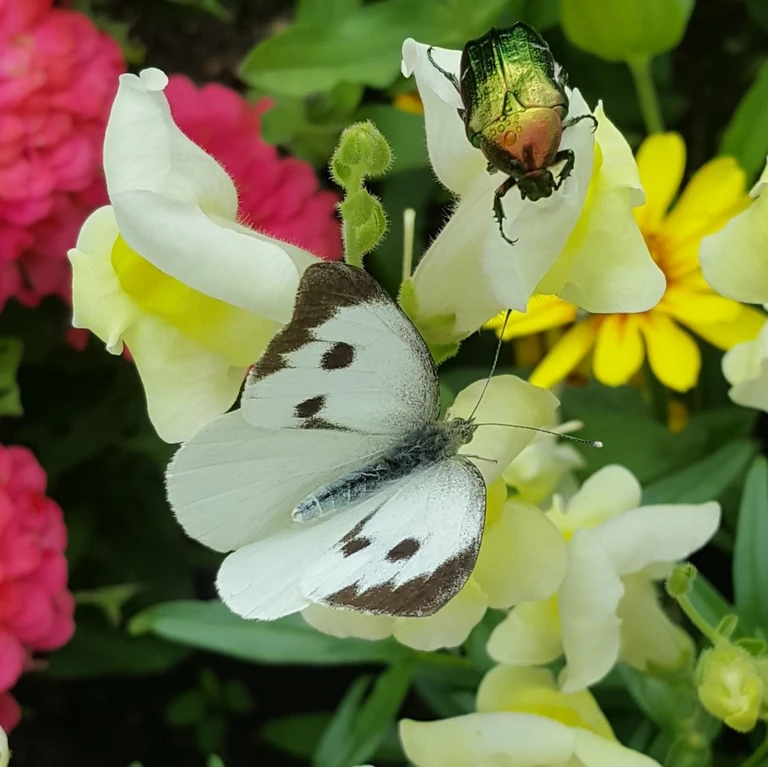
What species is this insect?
Pieris brassicae
